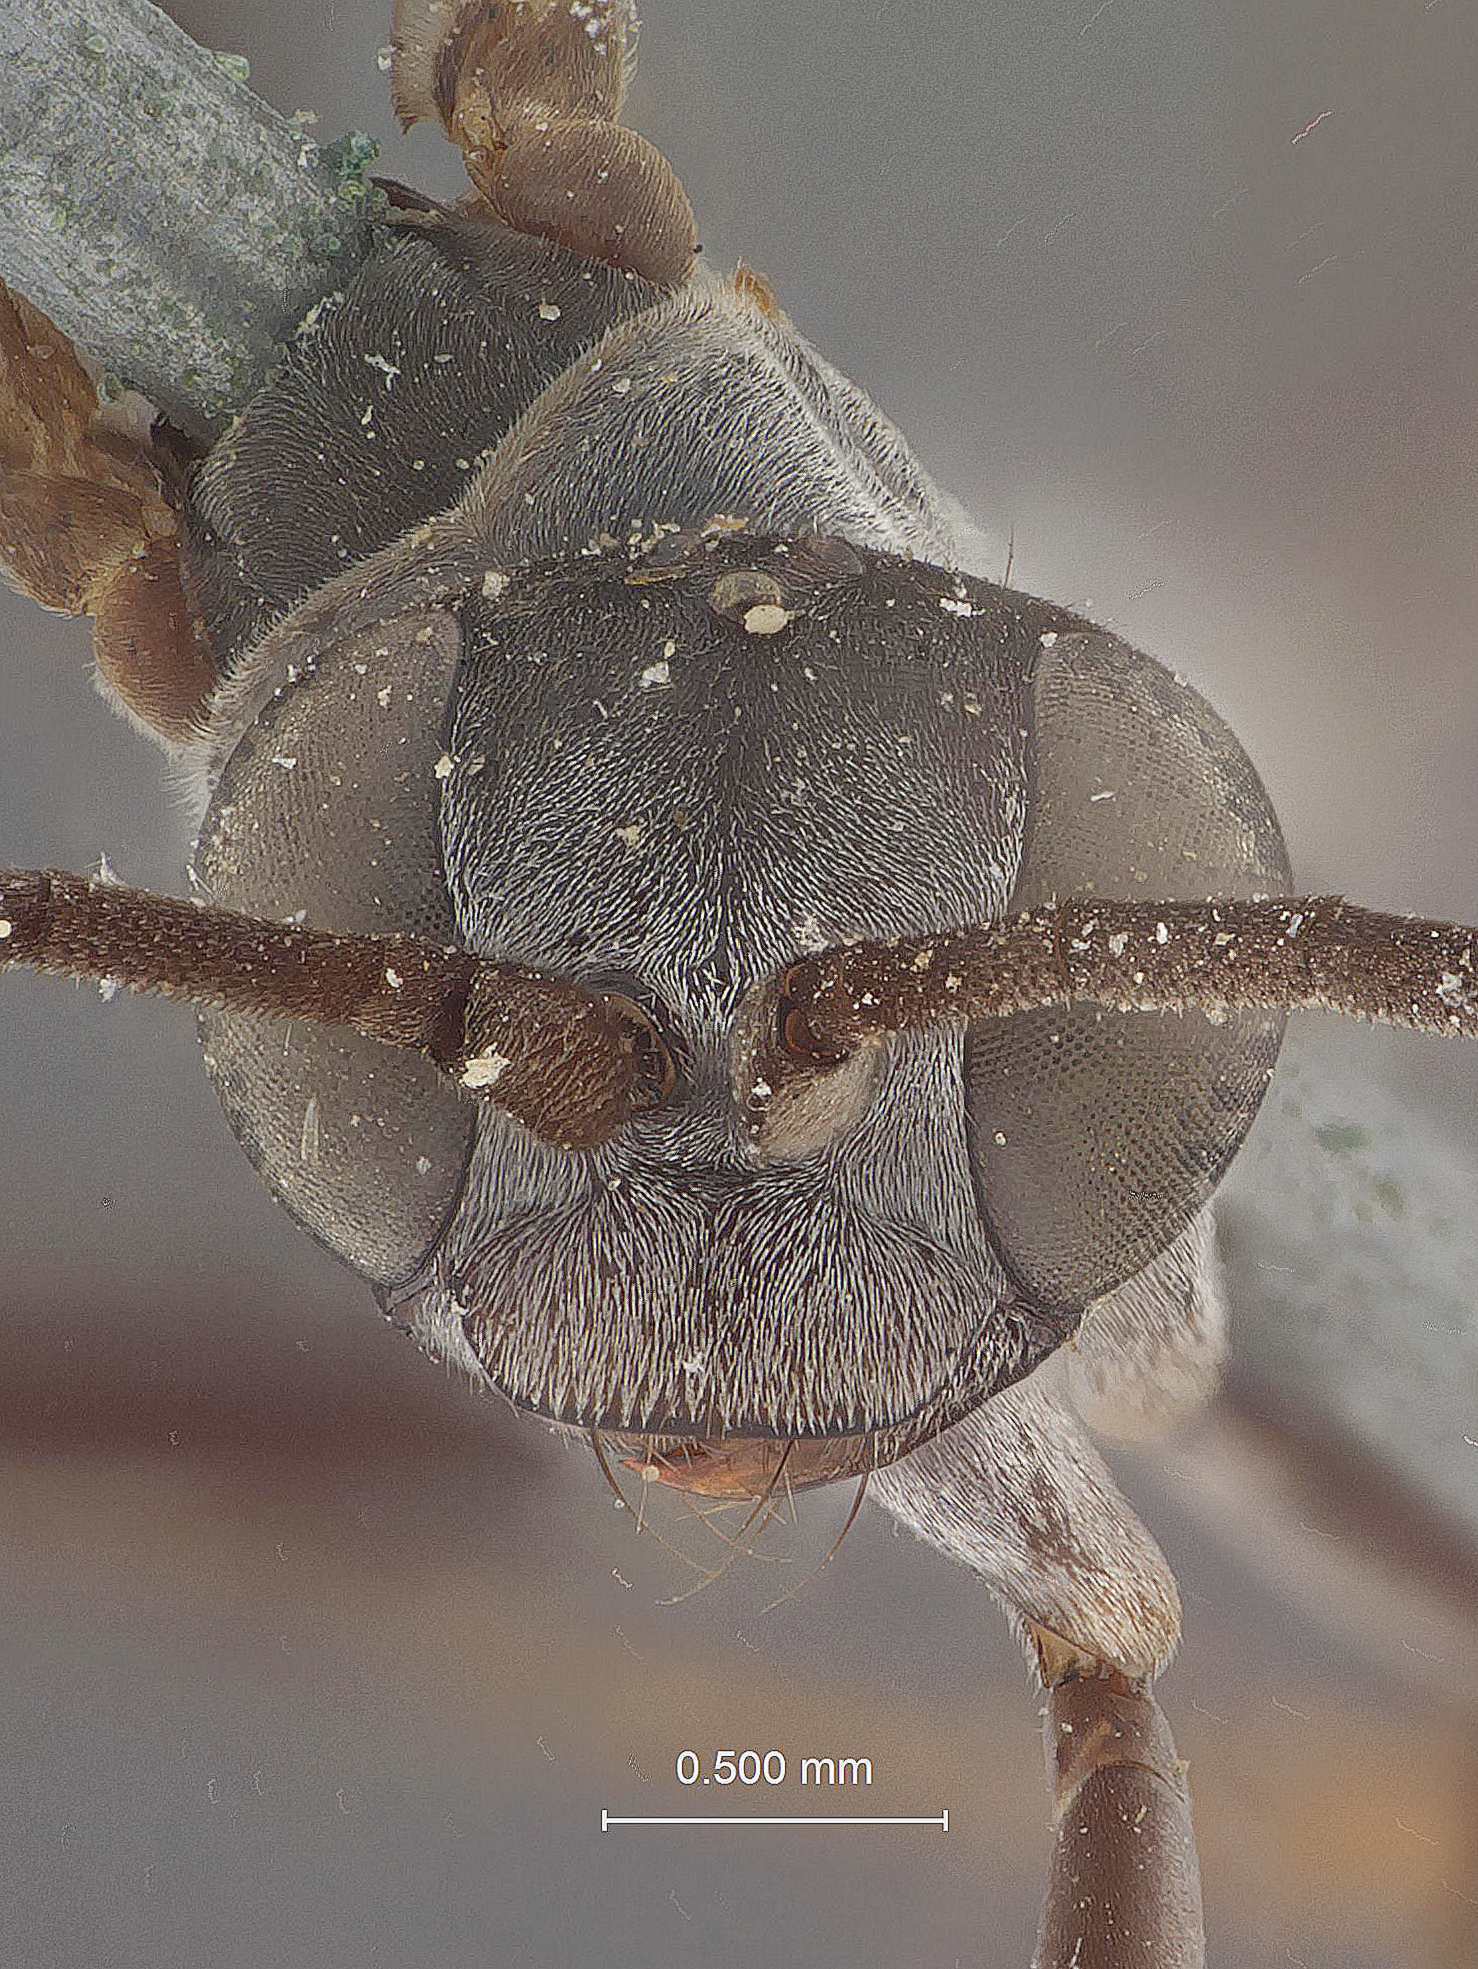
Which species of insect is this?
Agenia compressa
